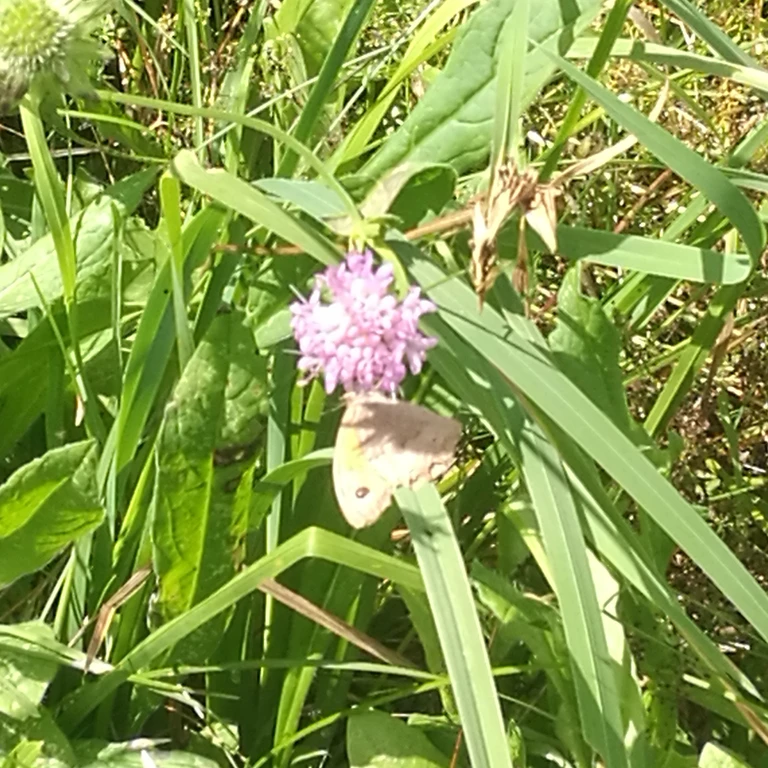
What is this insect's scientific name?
Maniola jurtina
